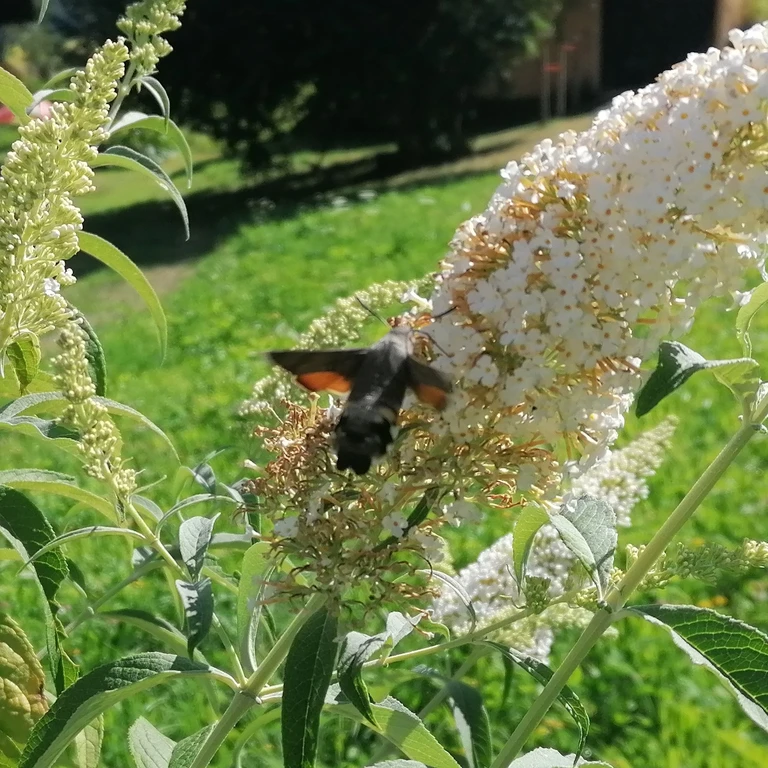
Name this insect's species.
Macroglossum stellatarum
